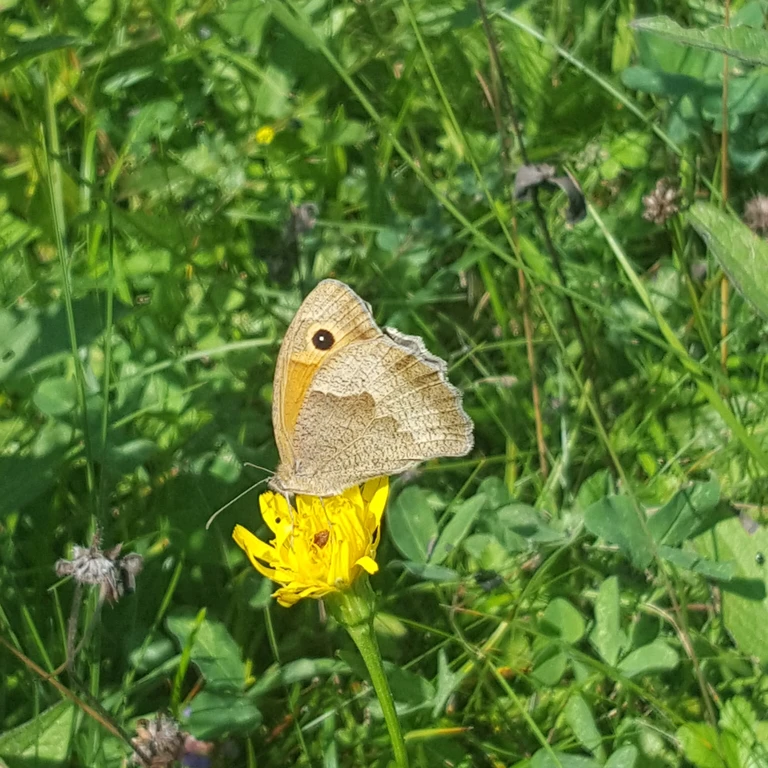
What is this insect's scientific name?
Maniola jurtina
